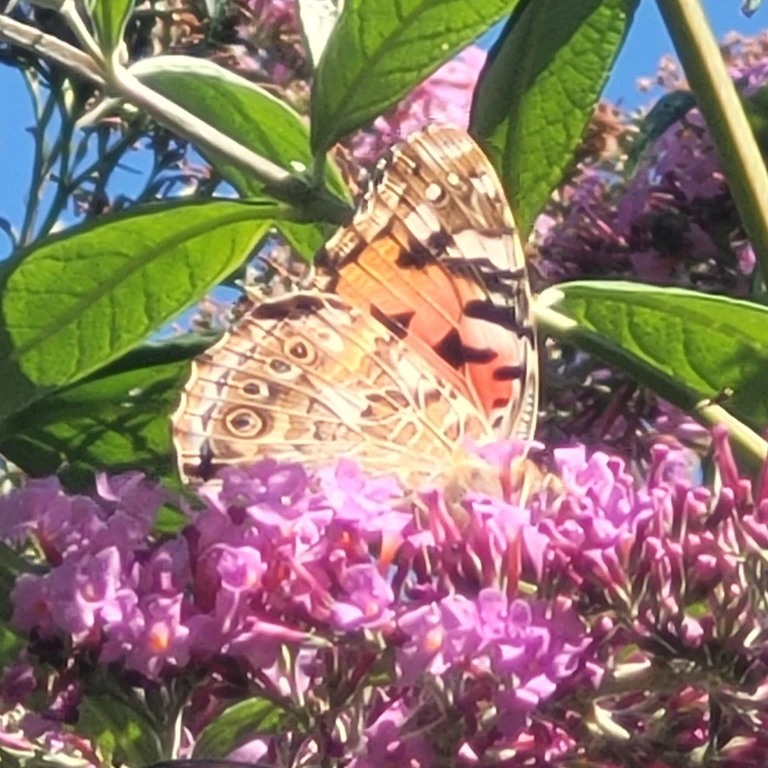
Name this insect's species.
Vanessa cardui
